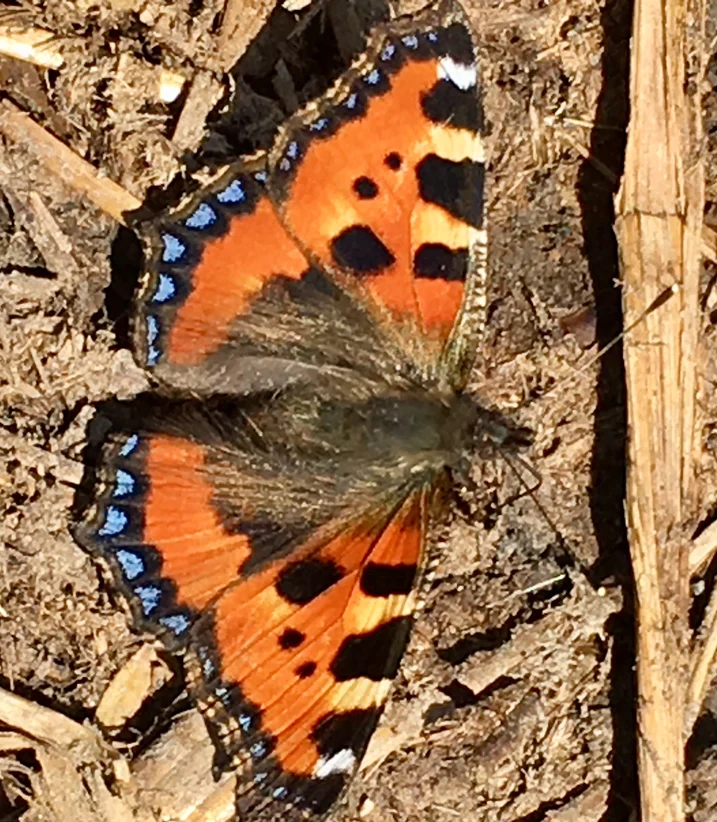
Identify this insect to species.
Aglais urticae
